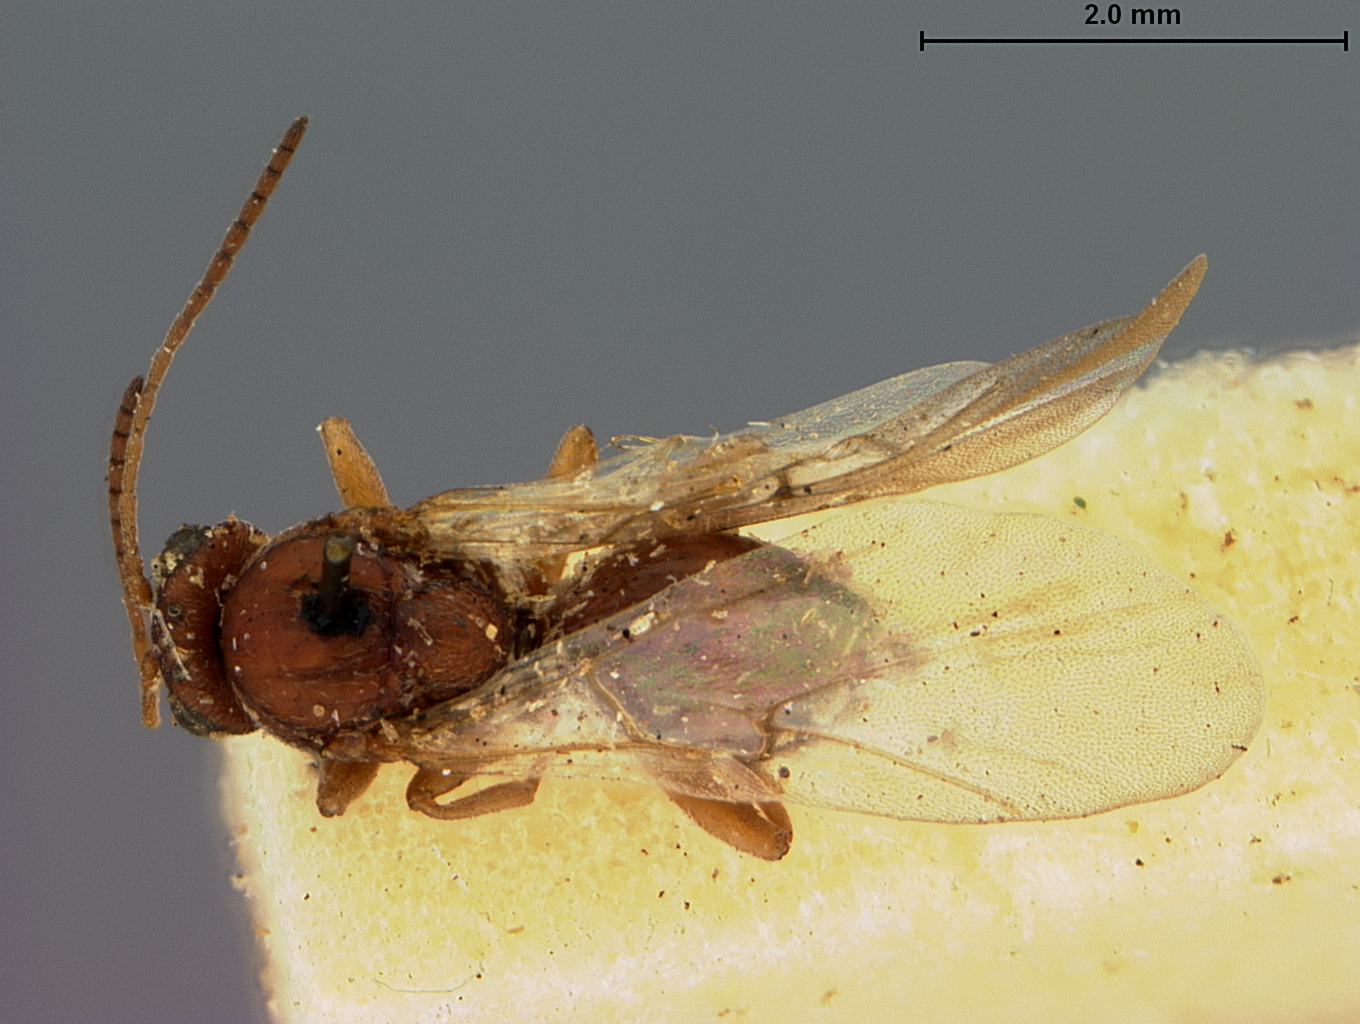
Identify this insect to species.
Andricus chrysolepidis
